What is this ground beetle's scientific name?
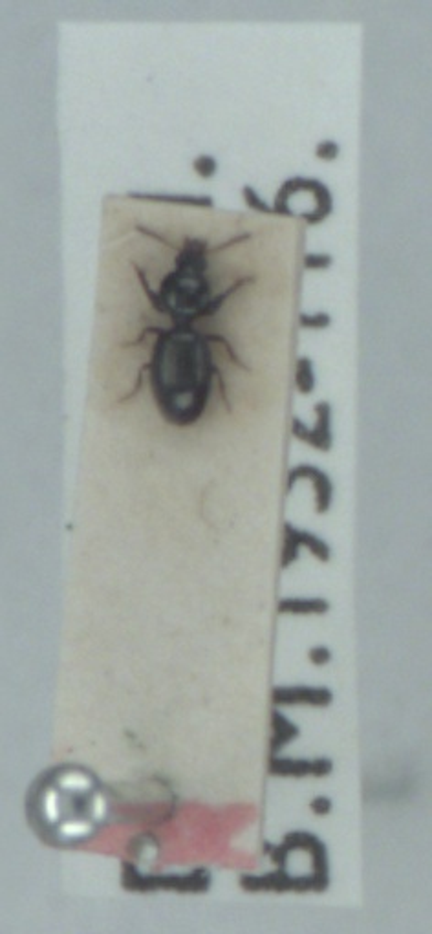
Dyschirius globosus
